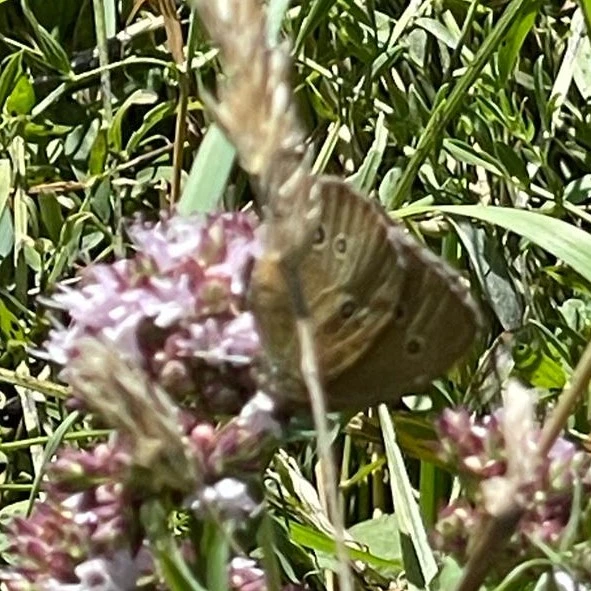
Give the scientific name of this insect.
Aphantopus hyperantus
